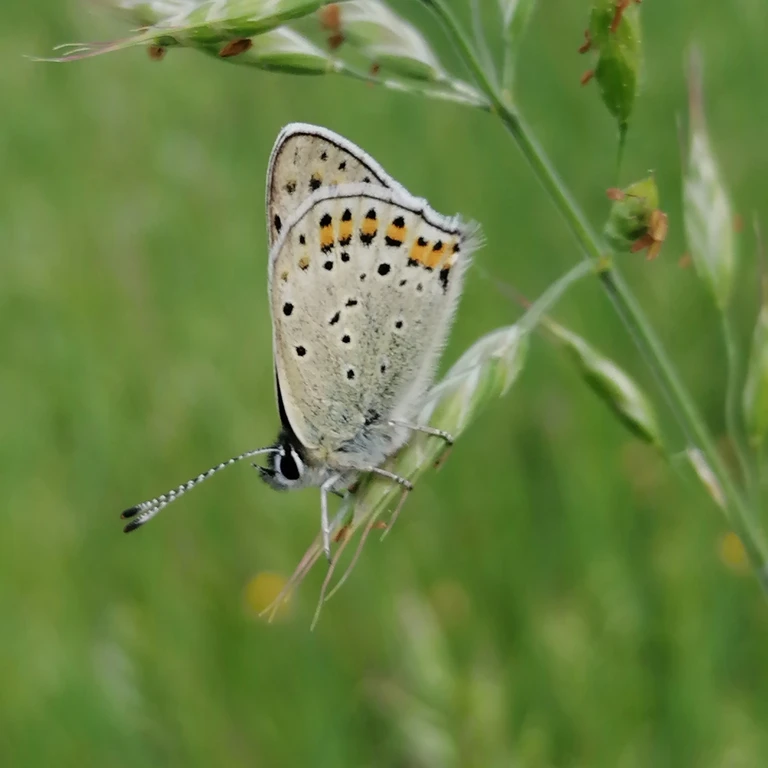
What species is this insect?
Lycaena tityrus (also Loweia tityrus)
